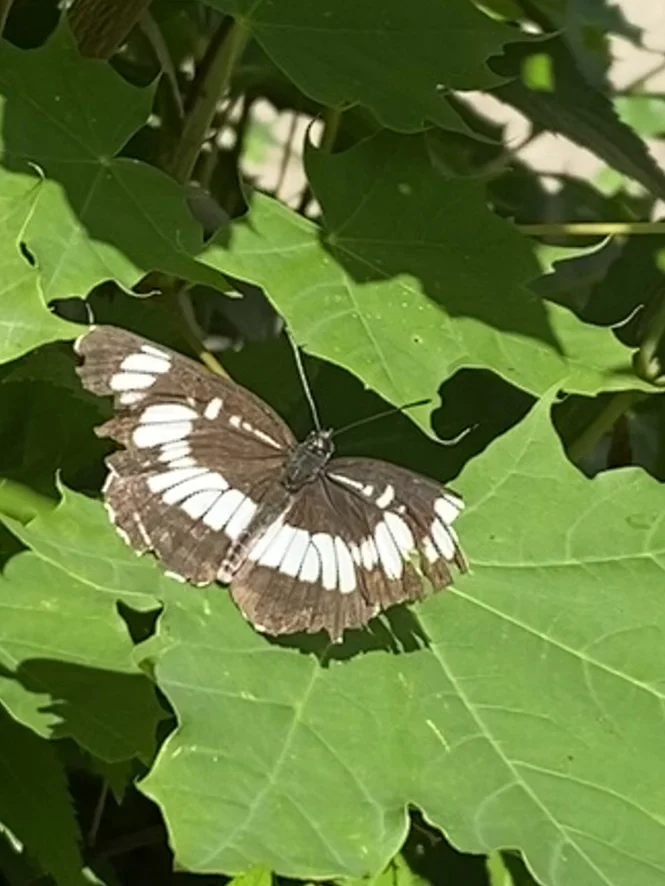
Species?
Neptis rivularis
